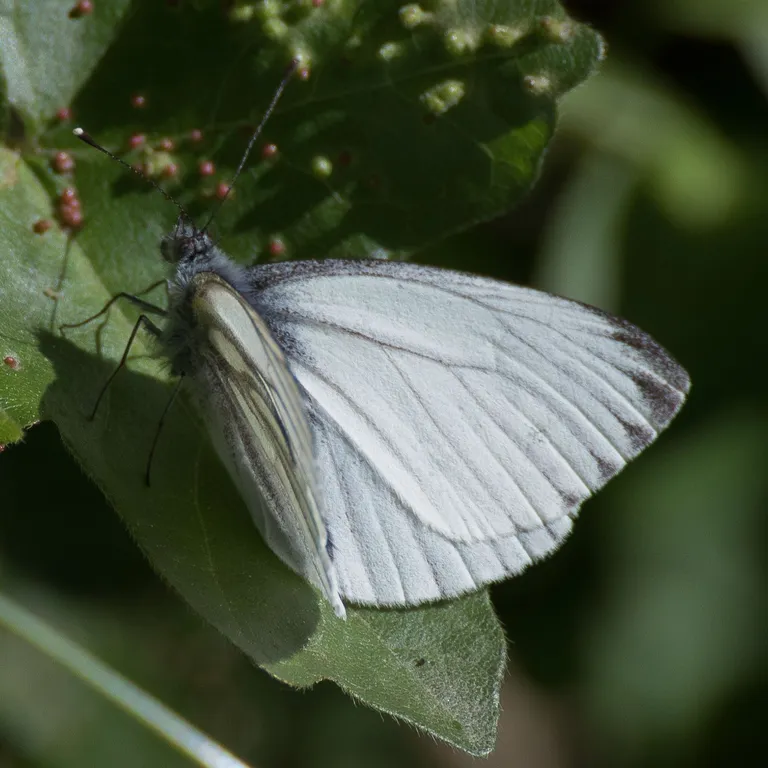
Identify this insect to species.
Pieris napi
